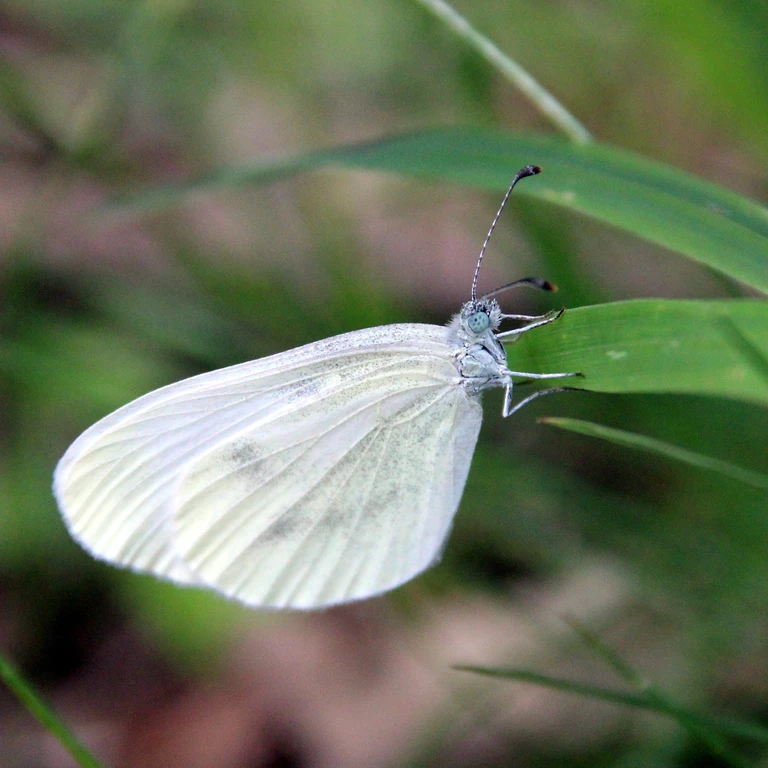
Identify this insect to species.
Leptidea sinapis/juvernica
